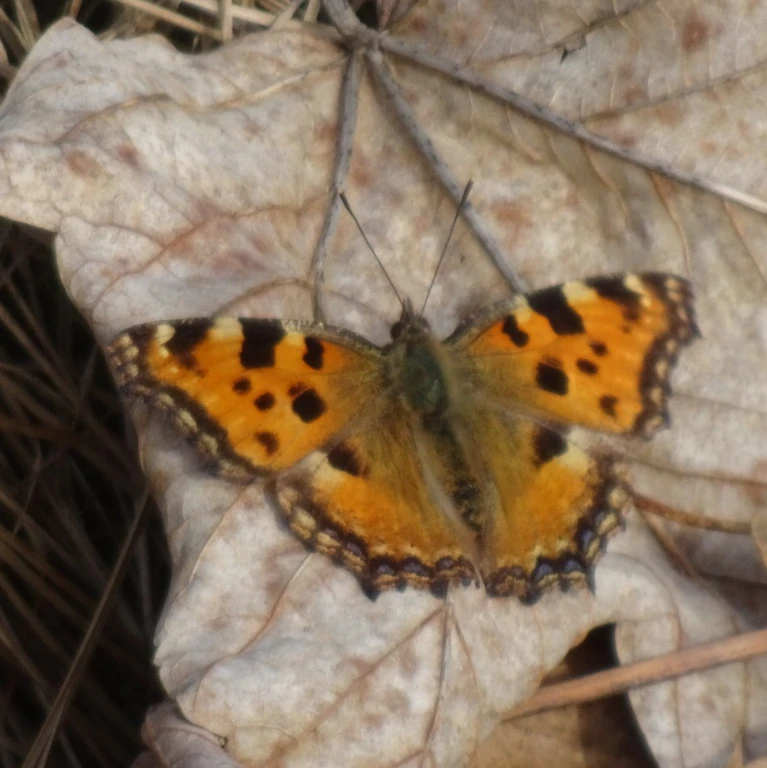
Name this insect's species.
Nymphalis polychloros
